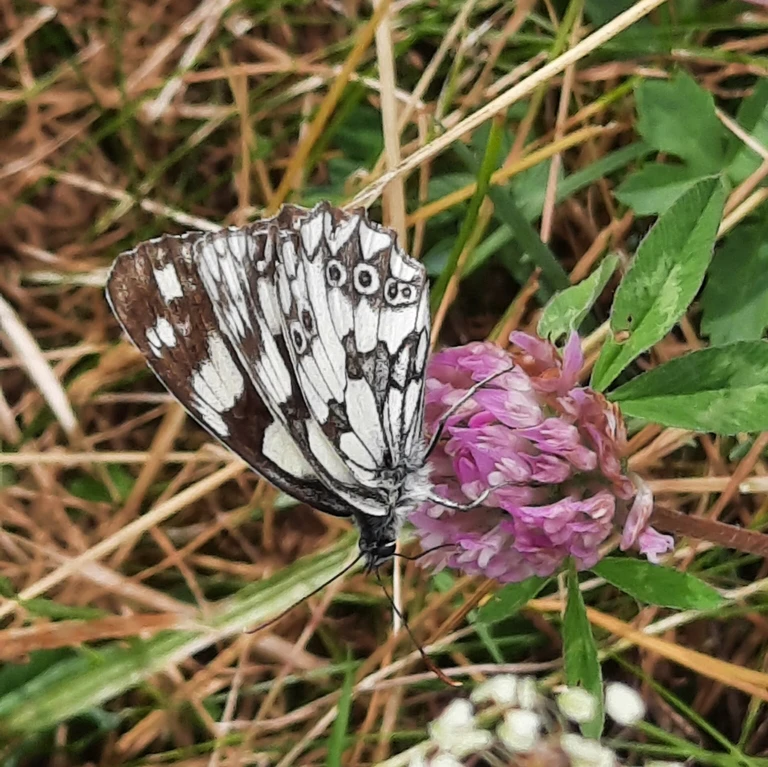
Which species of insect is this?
Melanargia galathea
